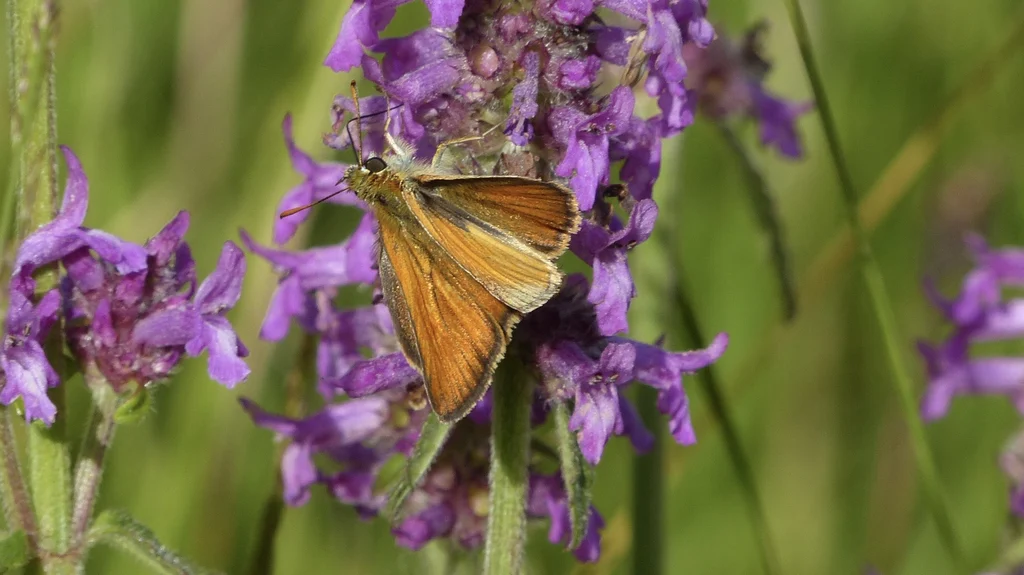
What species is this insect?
Thymelicus sylvestris
